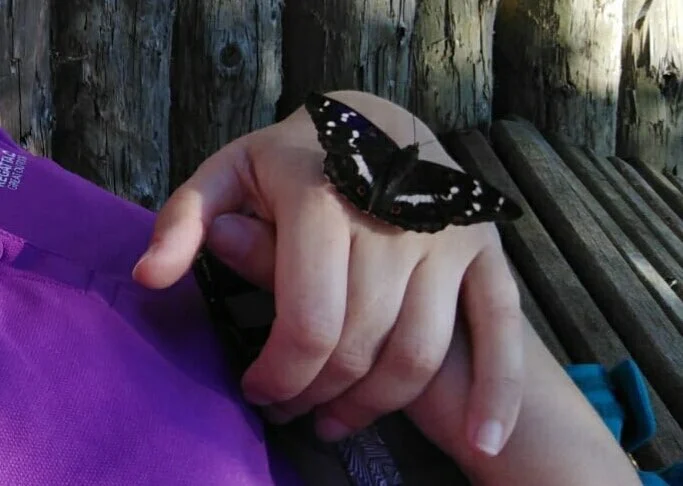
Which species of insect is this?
Apatura iris
